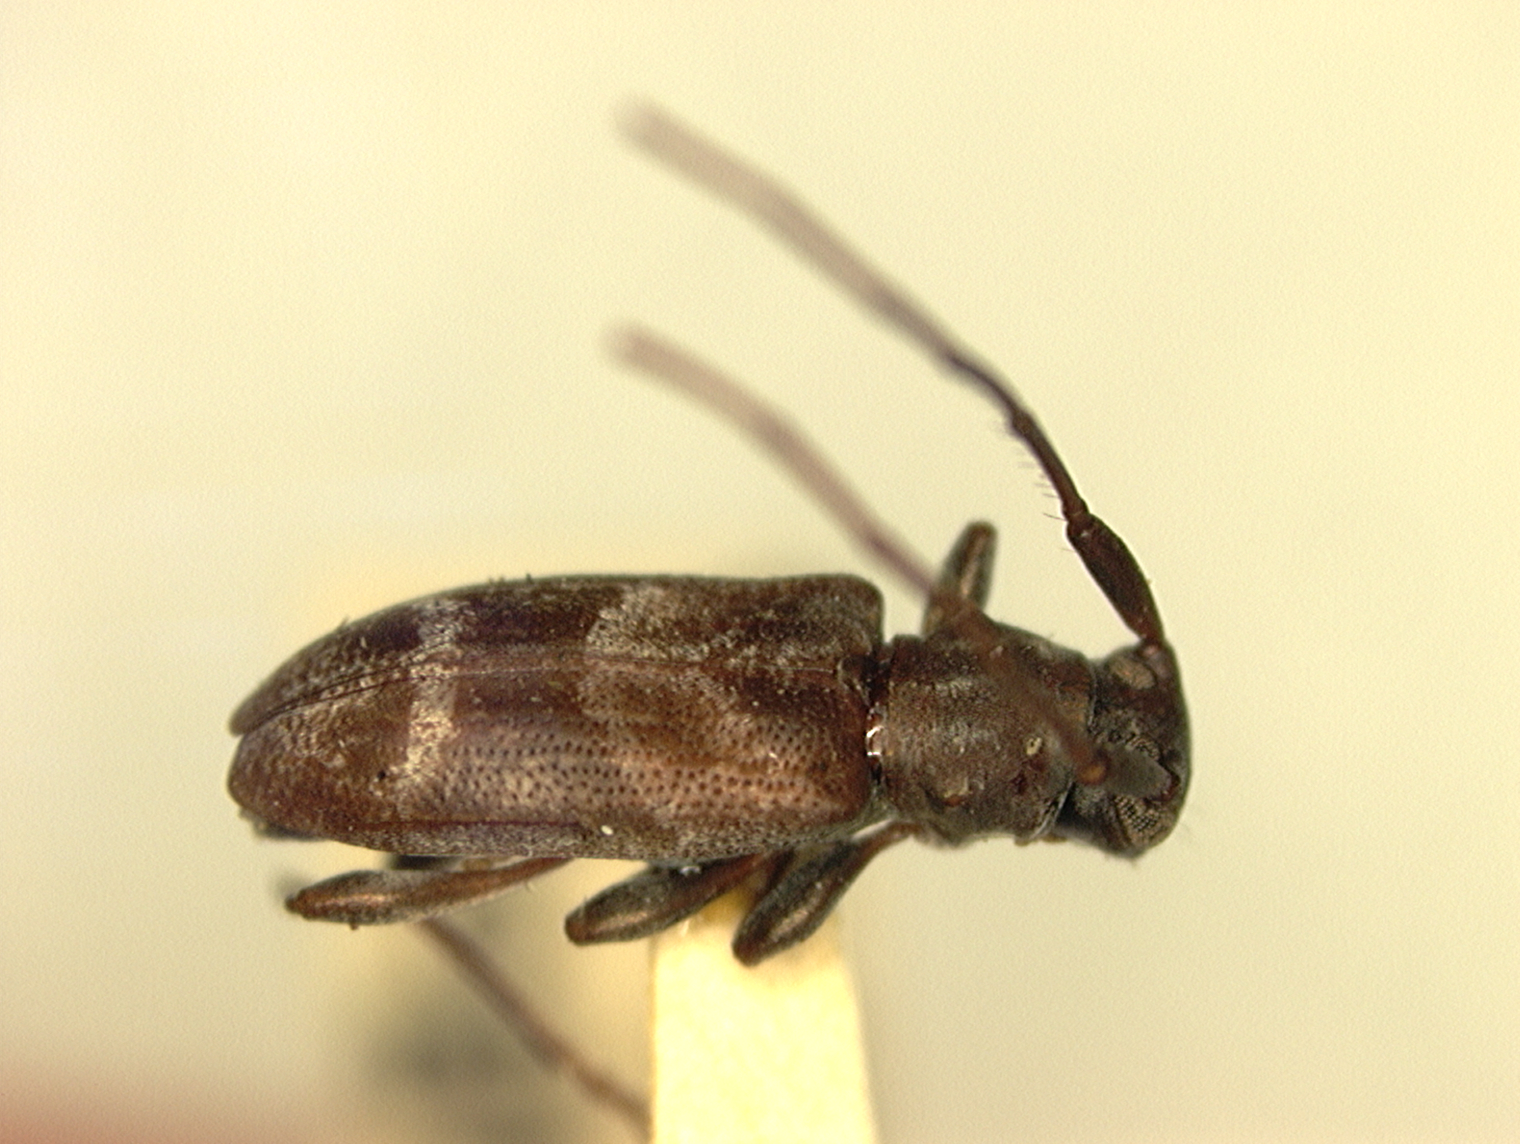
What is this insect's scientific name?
Mynoebra opaca
